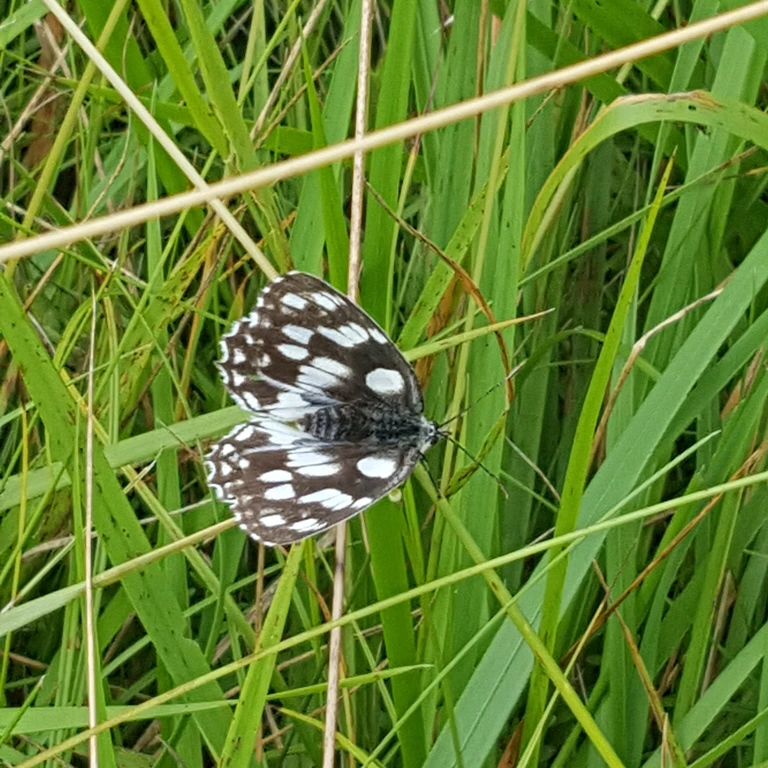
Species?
Melanargia galathea
